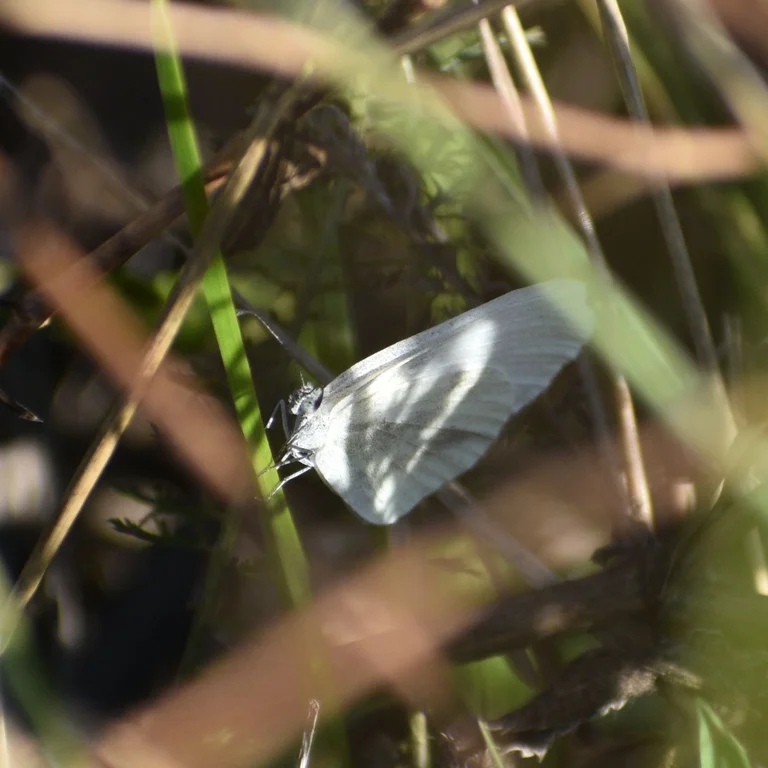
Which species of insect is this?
Leptidea sinapis/juvernica
